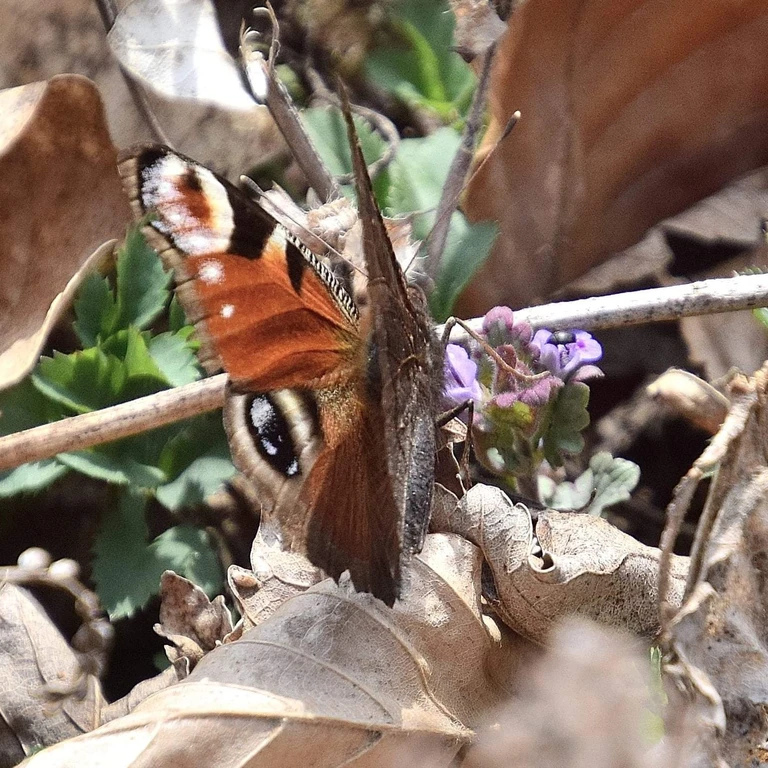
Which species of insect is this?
Aglais io
